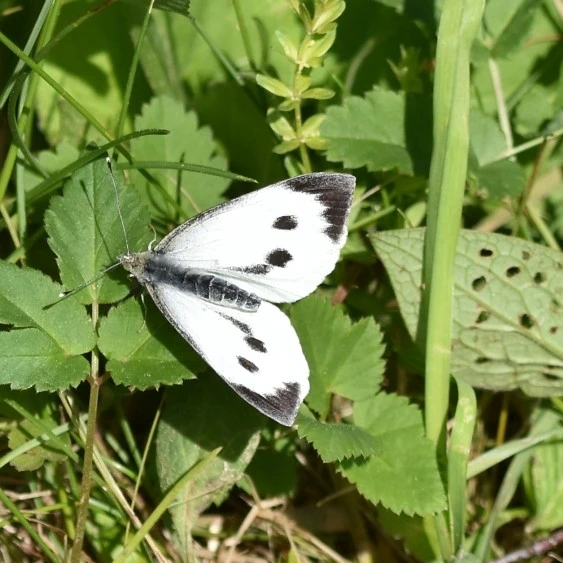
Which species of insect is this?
Pieris brassicae
